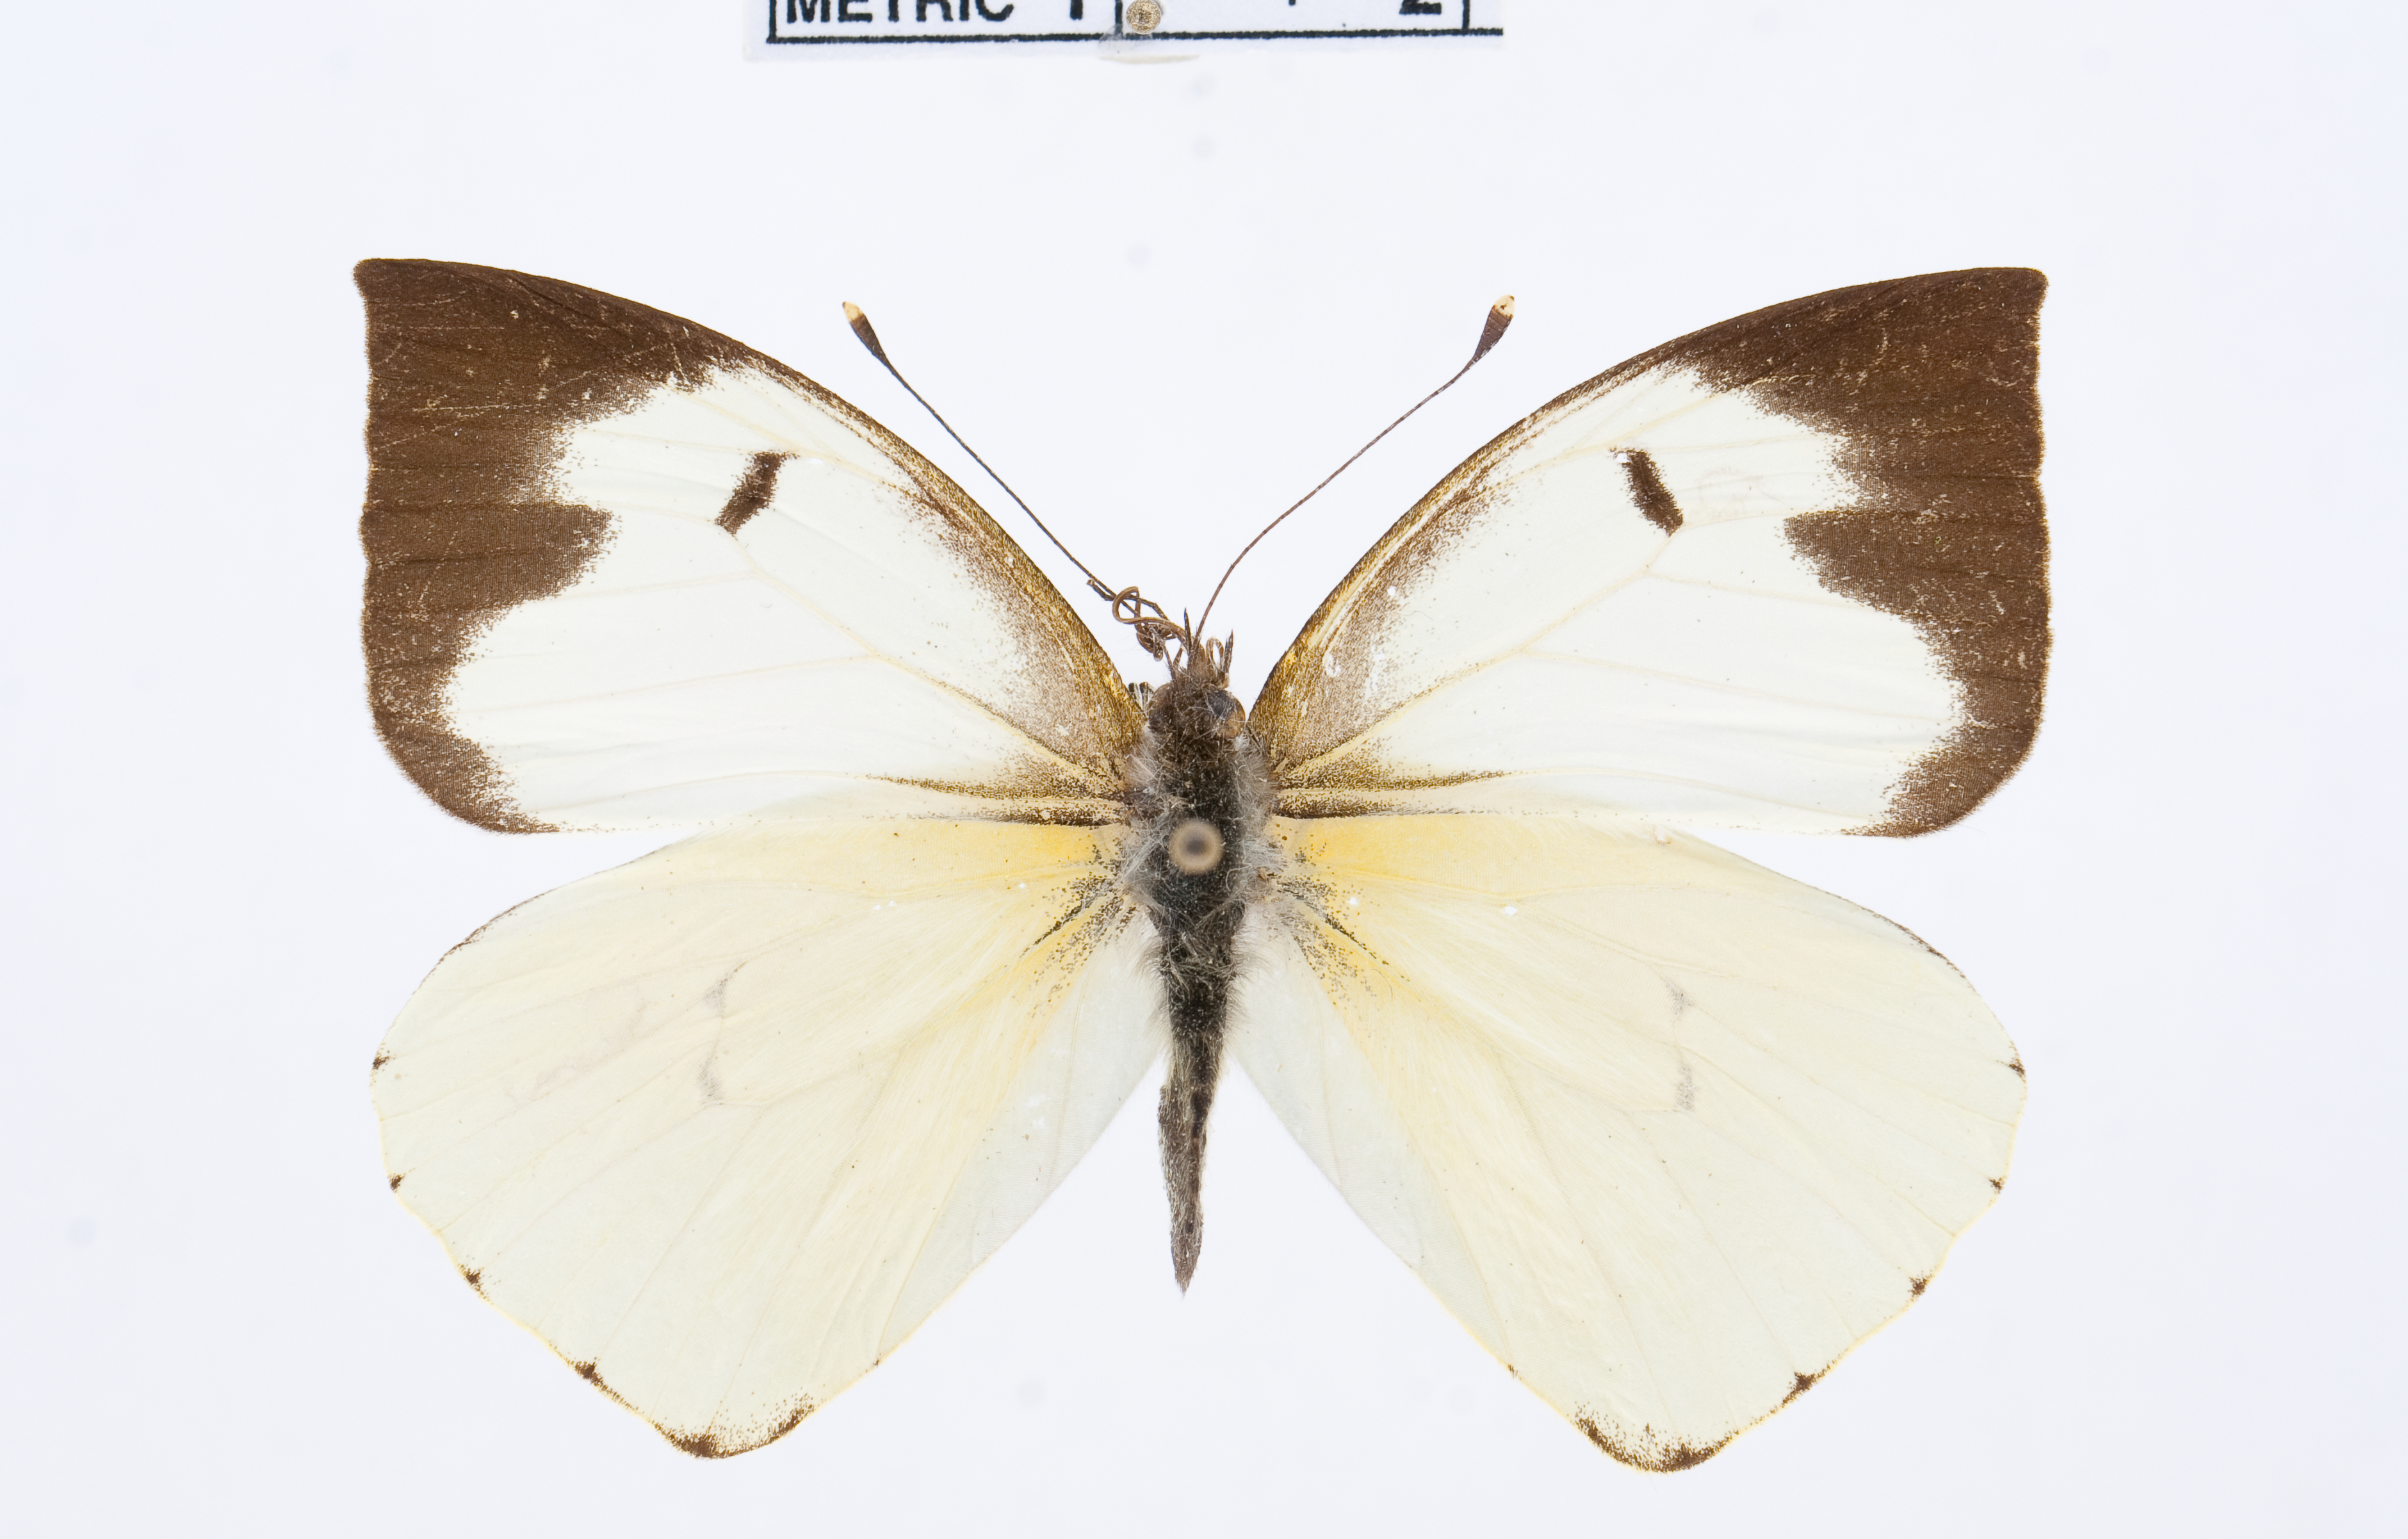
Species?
Leptophobia pinara
